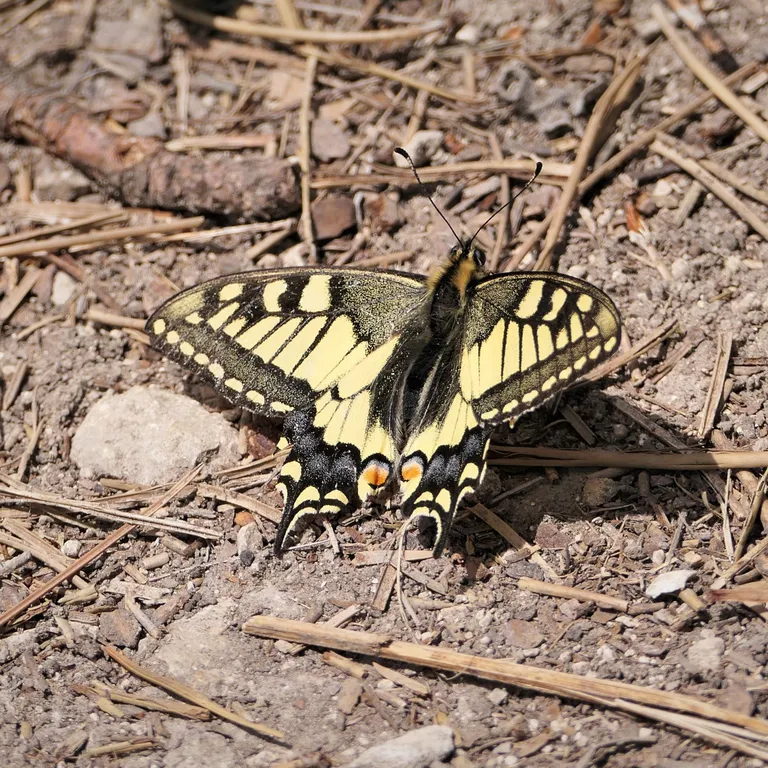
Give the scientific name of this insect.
Papilio machaon
